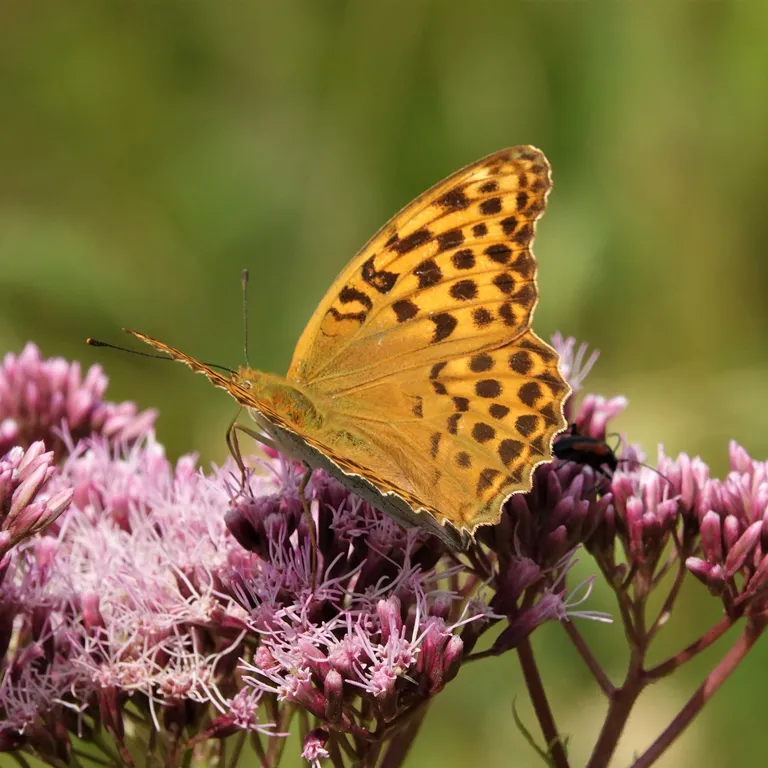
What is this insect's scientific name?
Argynnis paphia
